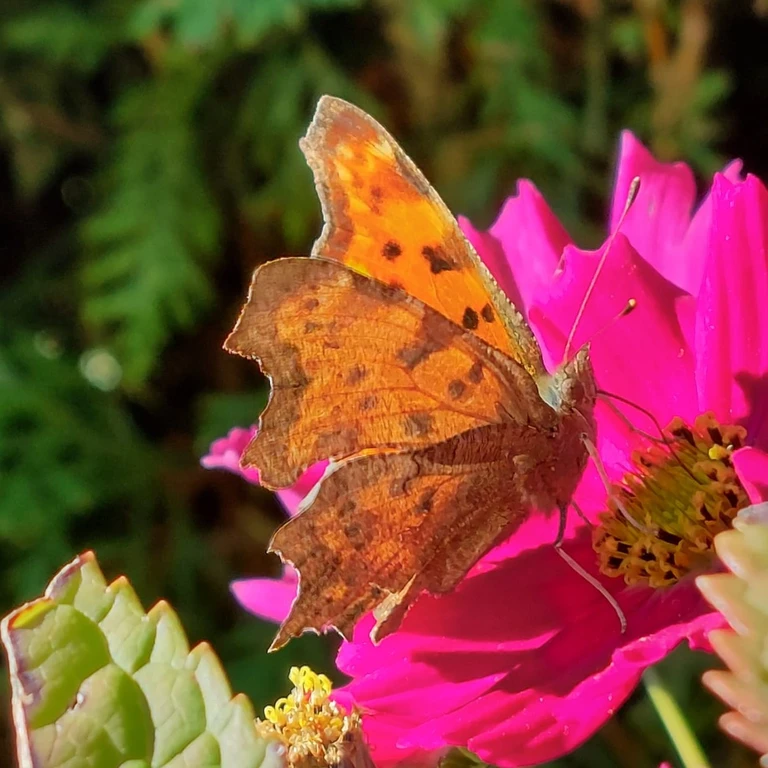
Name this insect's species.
Polygonia c-album
